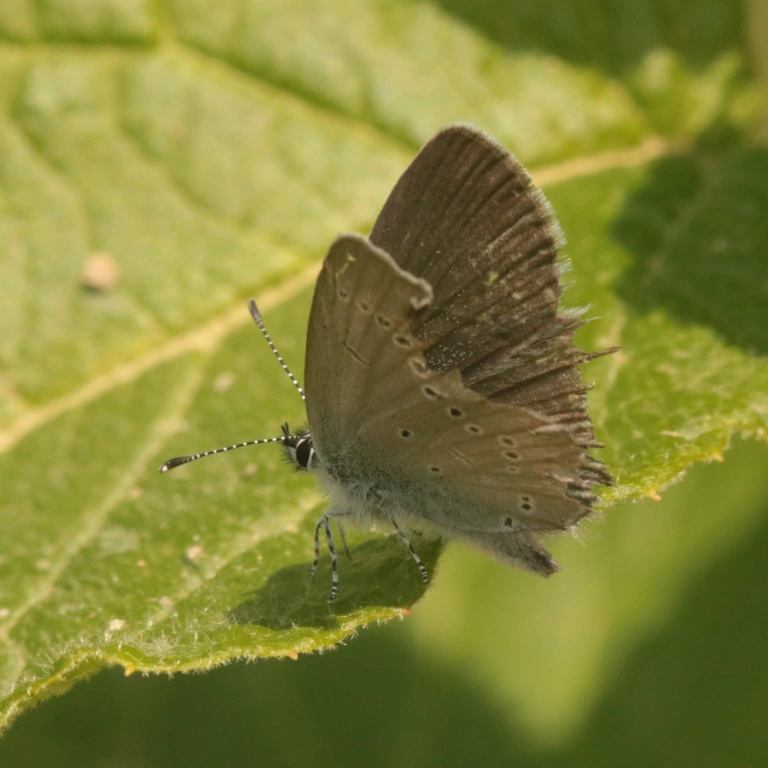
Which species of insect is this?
Cupido minimus
